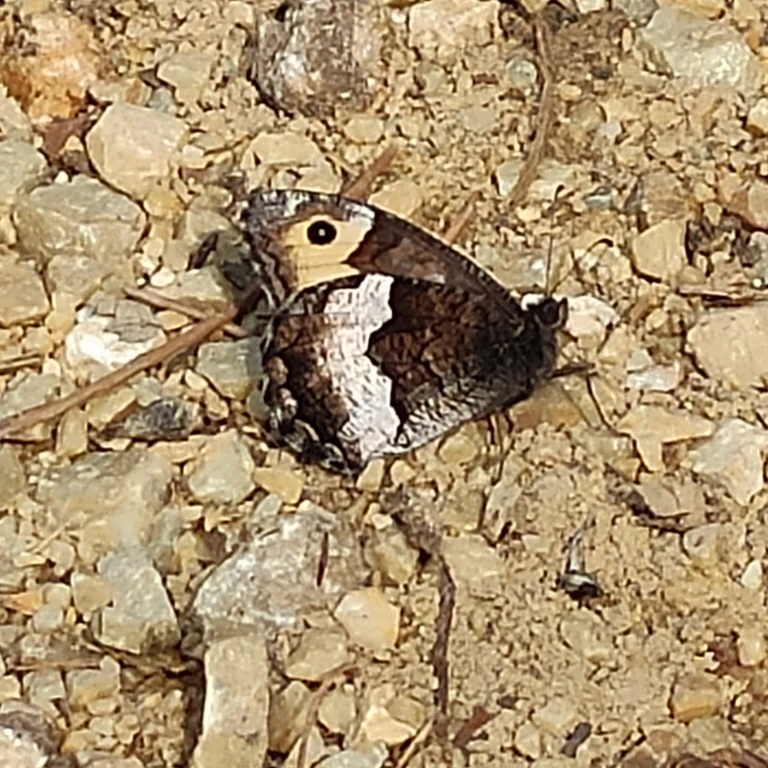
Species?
Hipparchia alcyone
